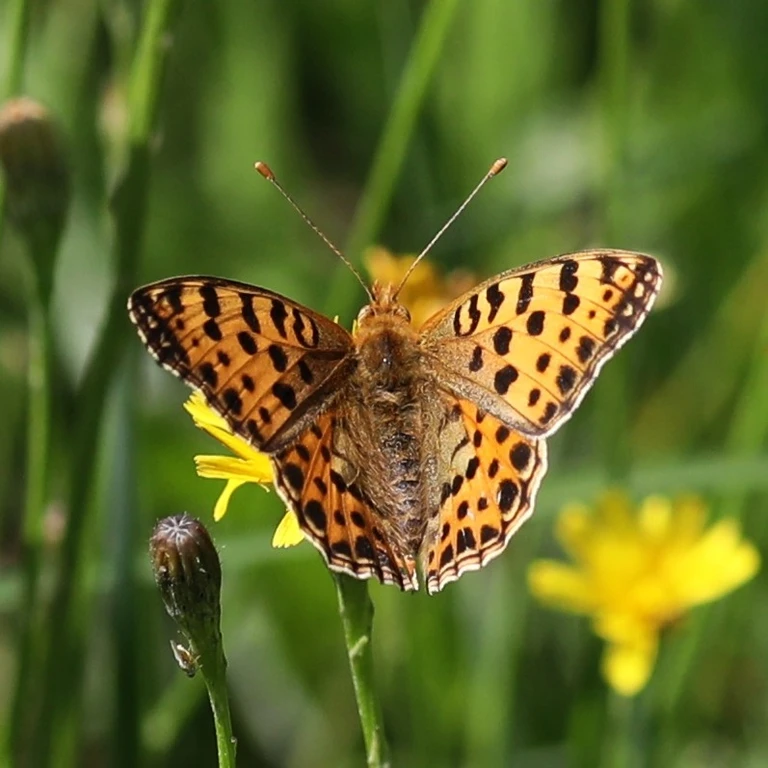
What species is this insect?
Issoria lathonia
